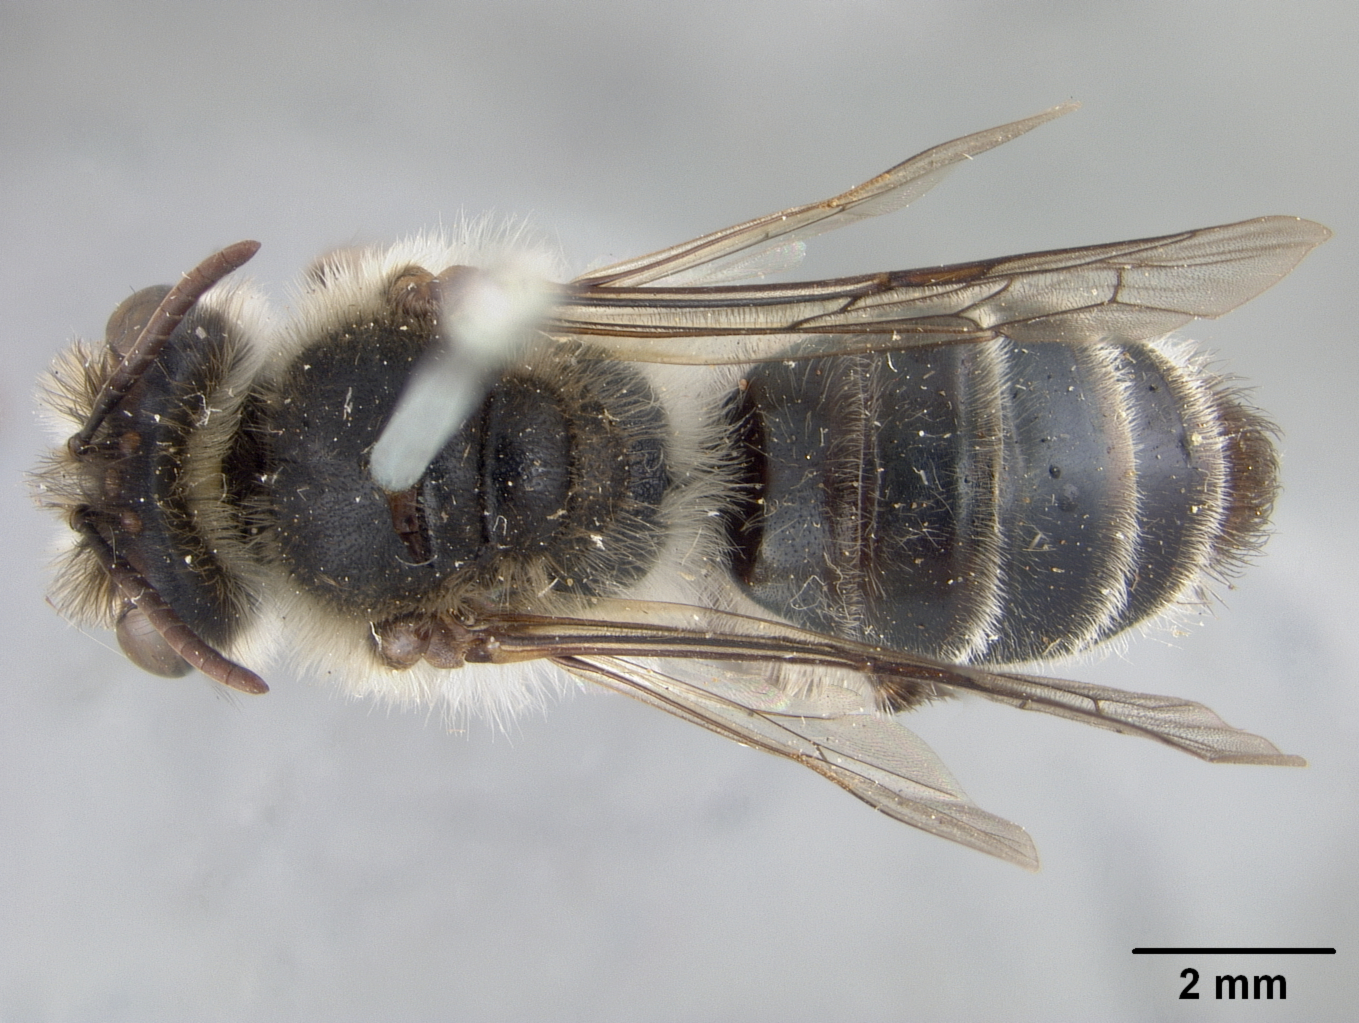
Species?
Andrena portosanctana
